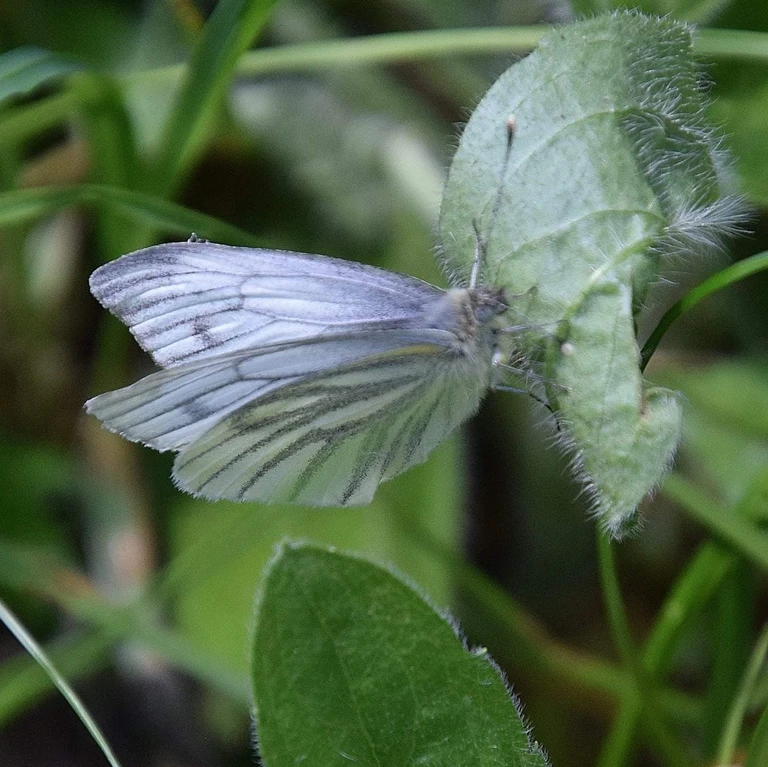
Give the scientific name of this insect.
Pieris napi
